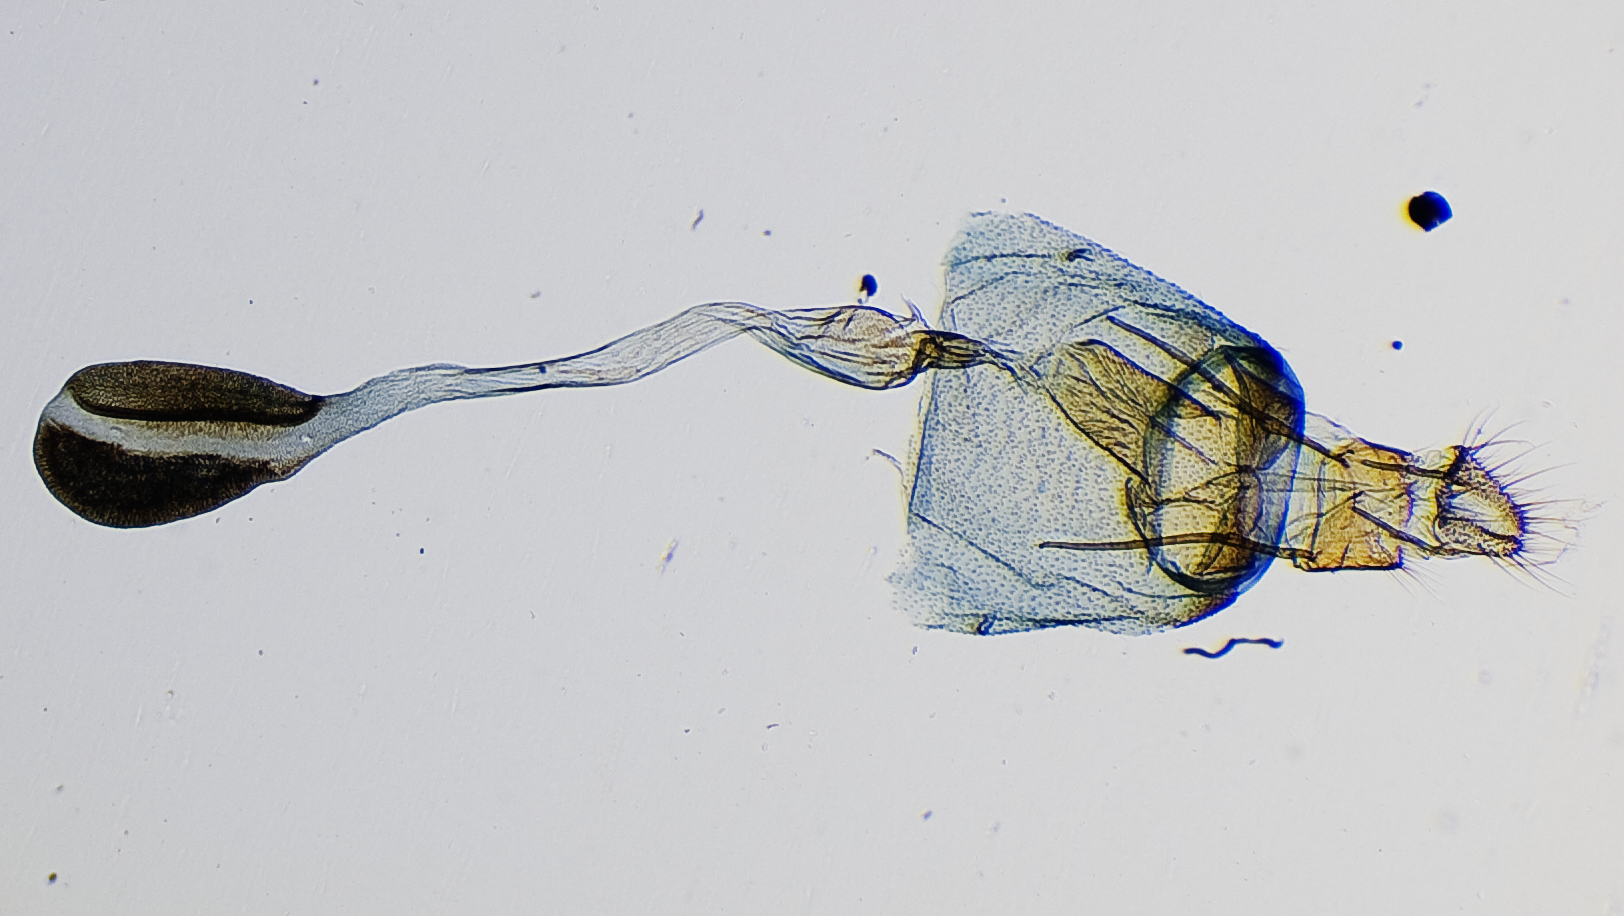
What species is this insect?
Scoparia flexuosa
